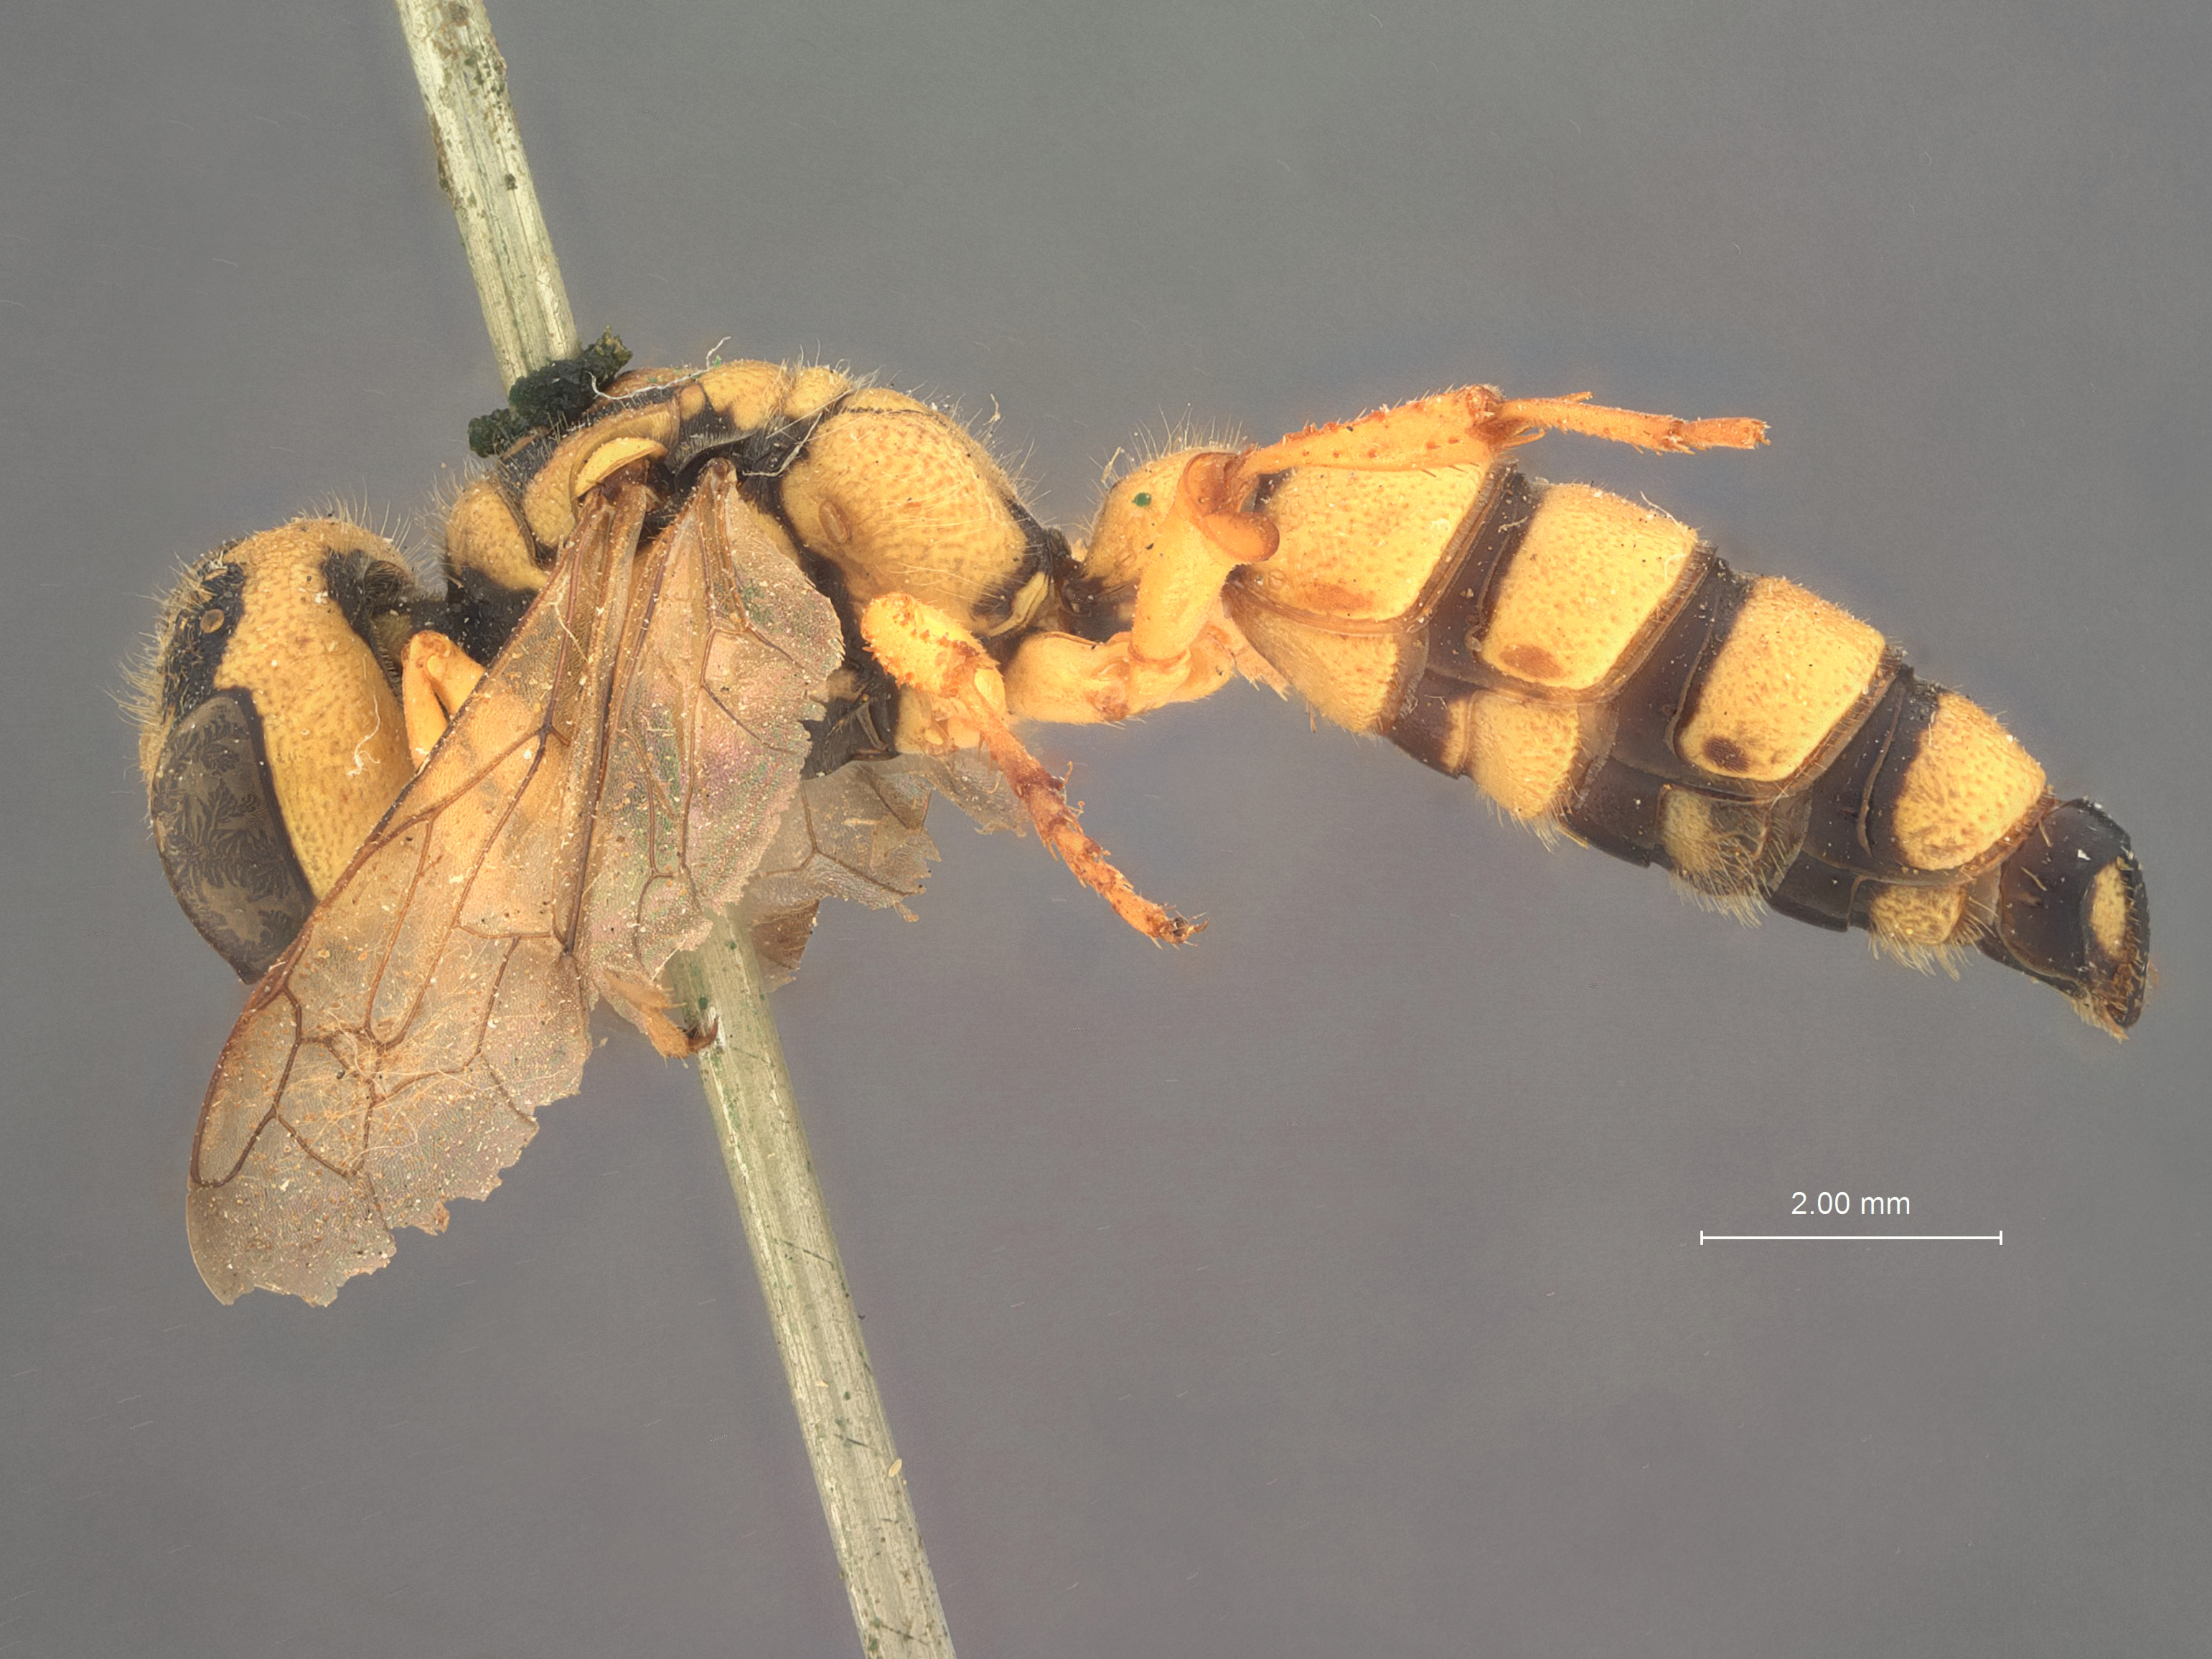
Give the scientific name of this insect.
Cerceris manflava
